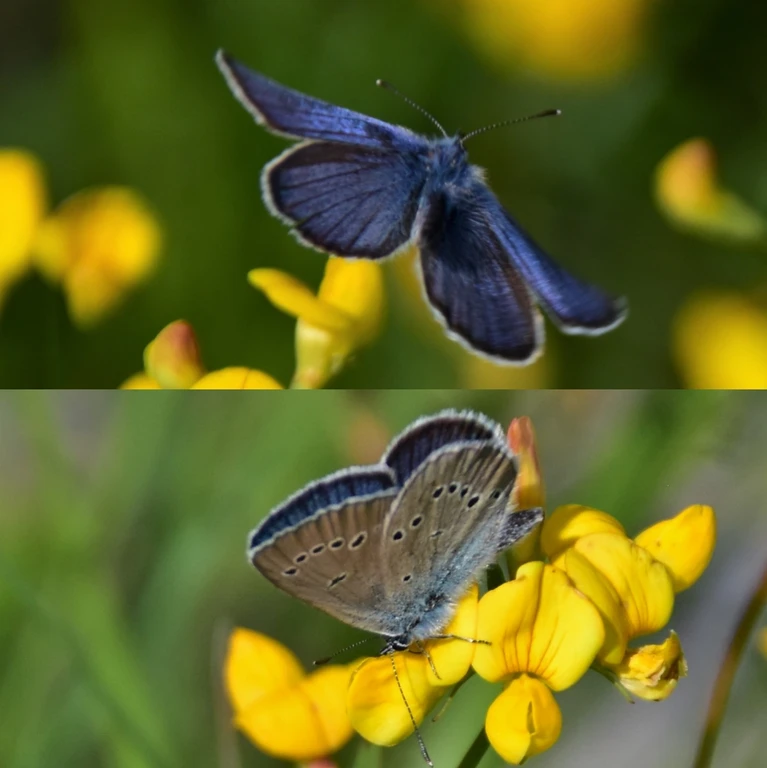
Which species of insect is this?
Cyaniris semiargus
